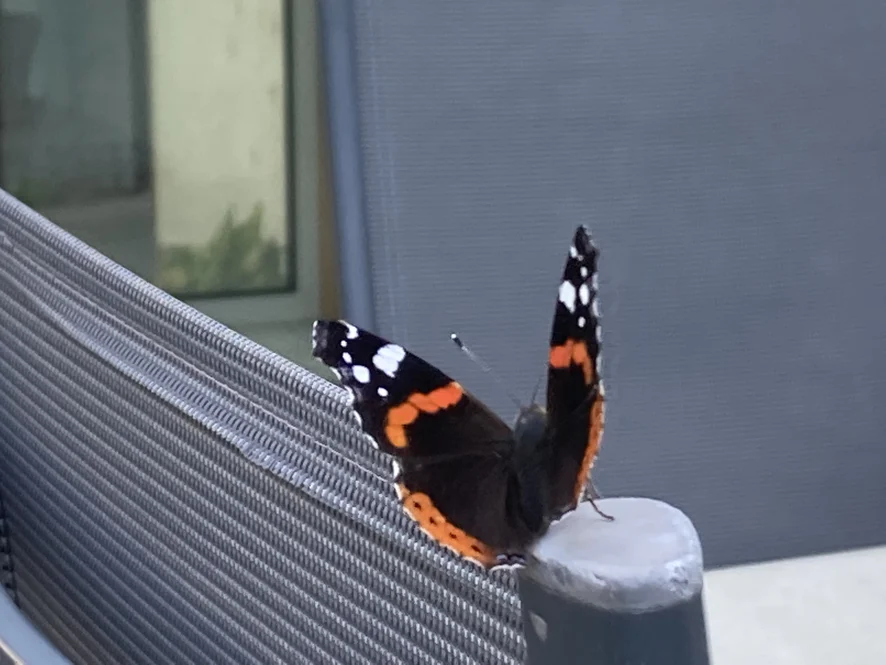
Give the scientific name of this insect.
Vanessa atalanta
